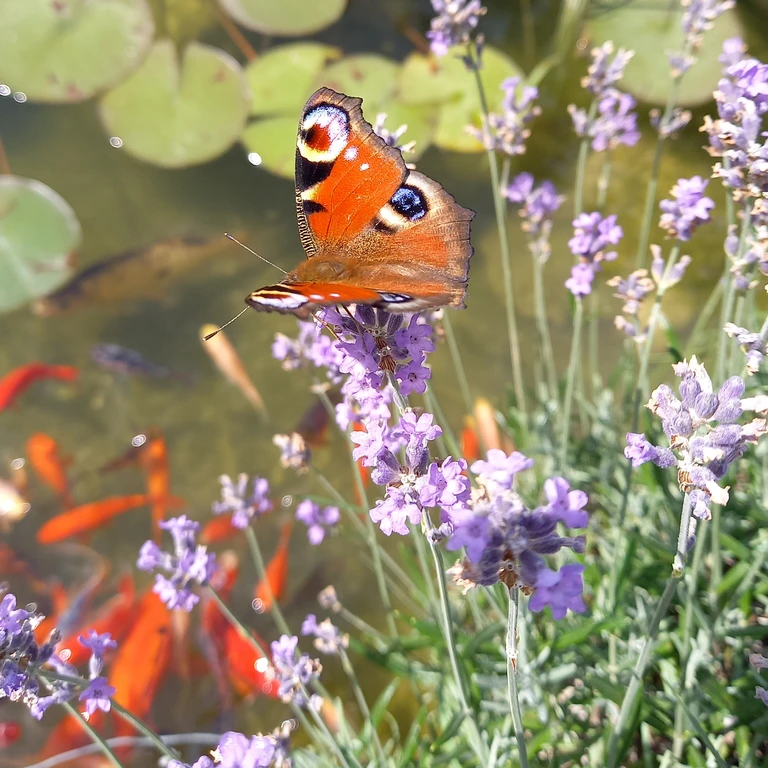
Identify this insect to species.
Aglais io
